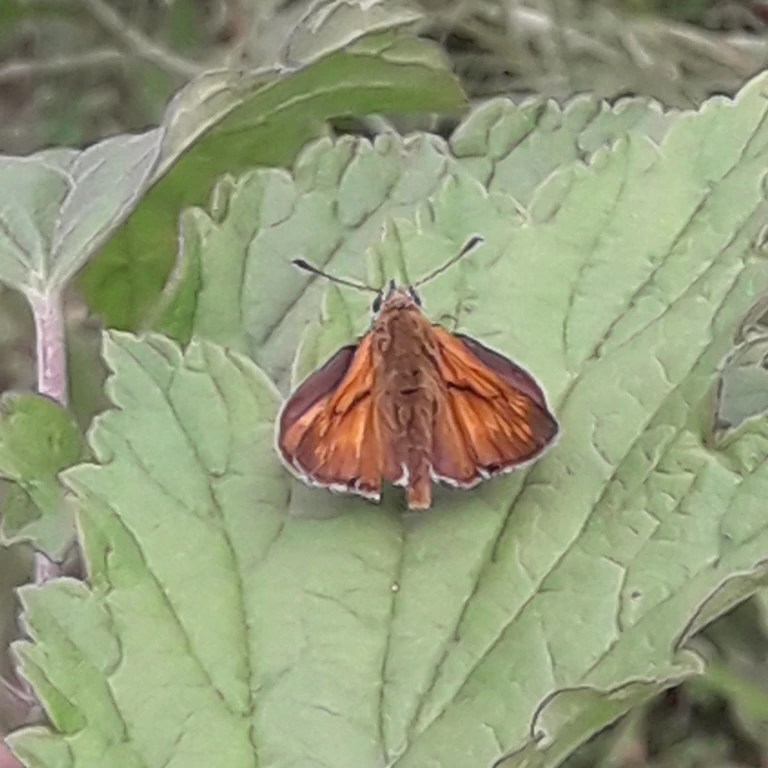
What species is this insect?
Ochlodes sylvanus (also Ochlodes venata)
